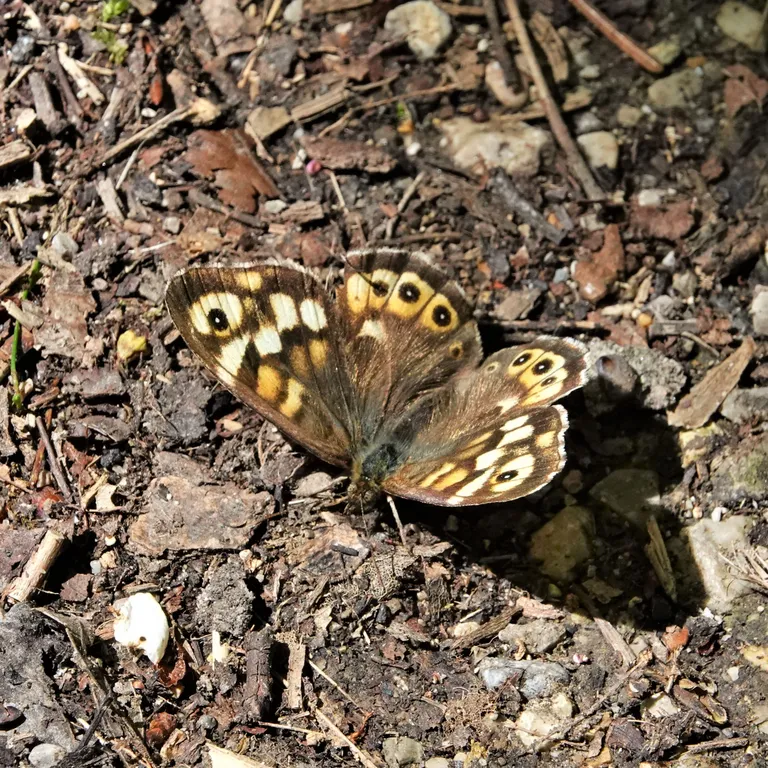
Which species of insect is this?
Pararge aegeria
